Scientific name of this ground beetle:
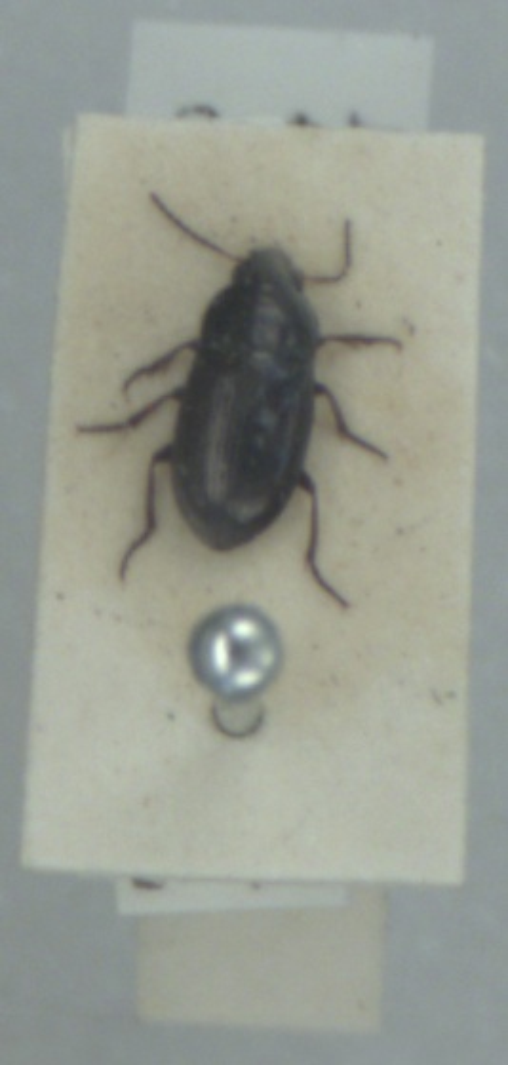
Amara tibialis
